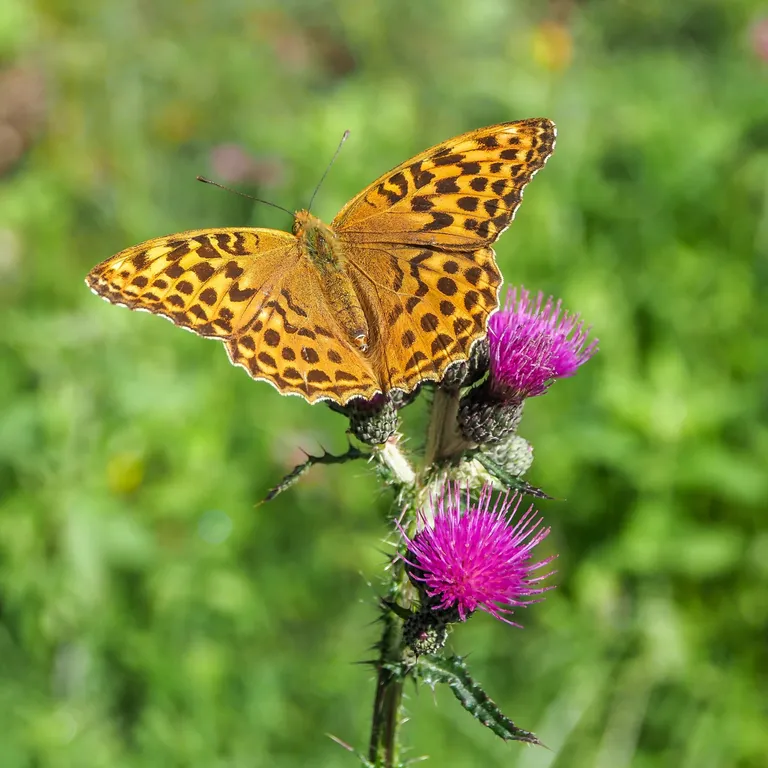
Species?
Argynnis paphia
